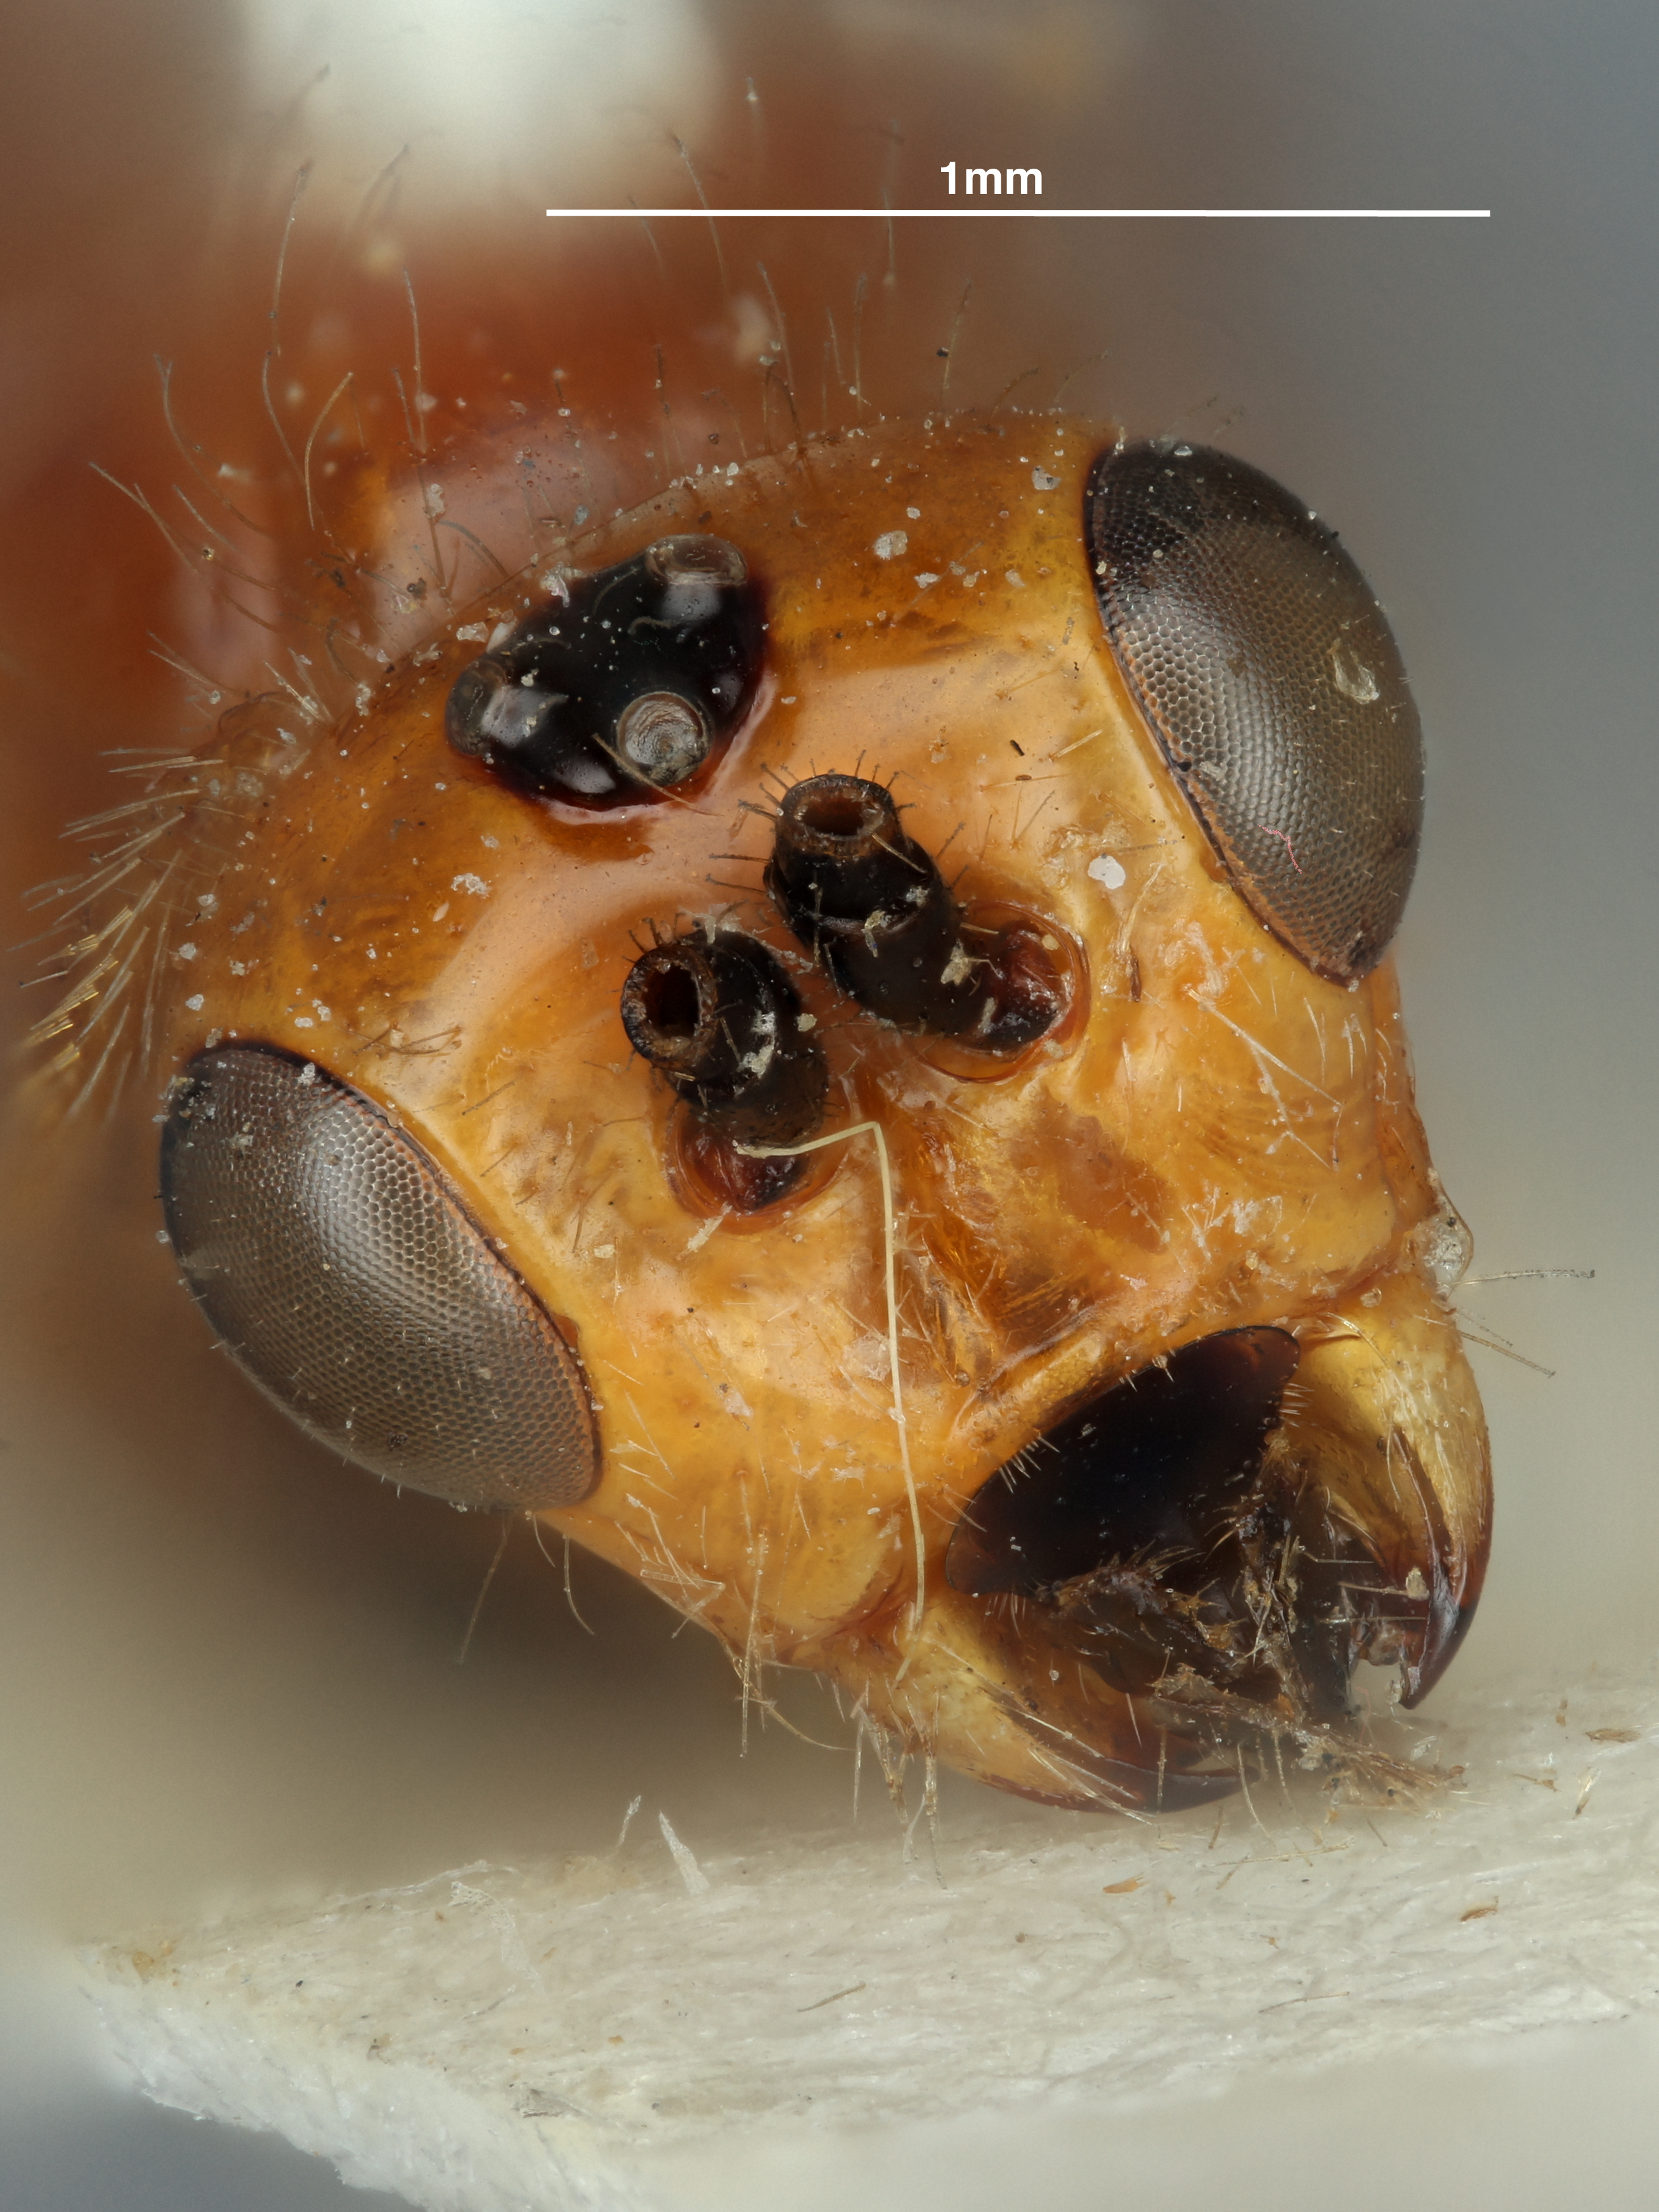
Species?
Vipio coloradensis
